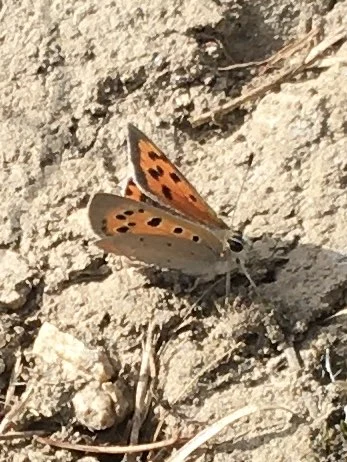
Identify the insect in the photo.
Lycaena phlaeas
